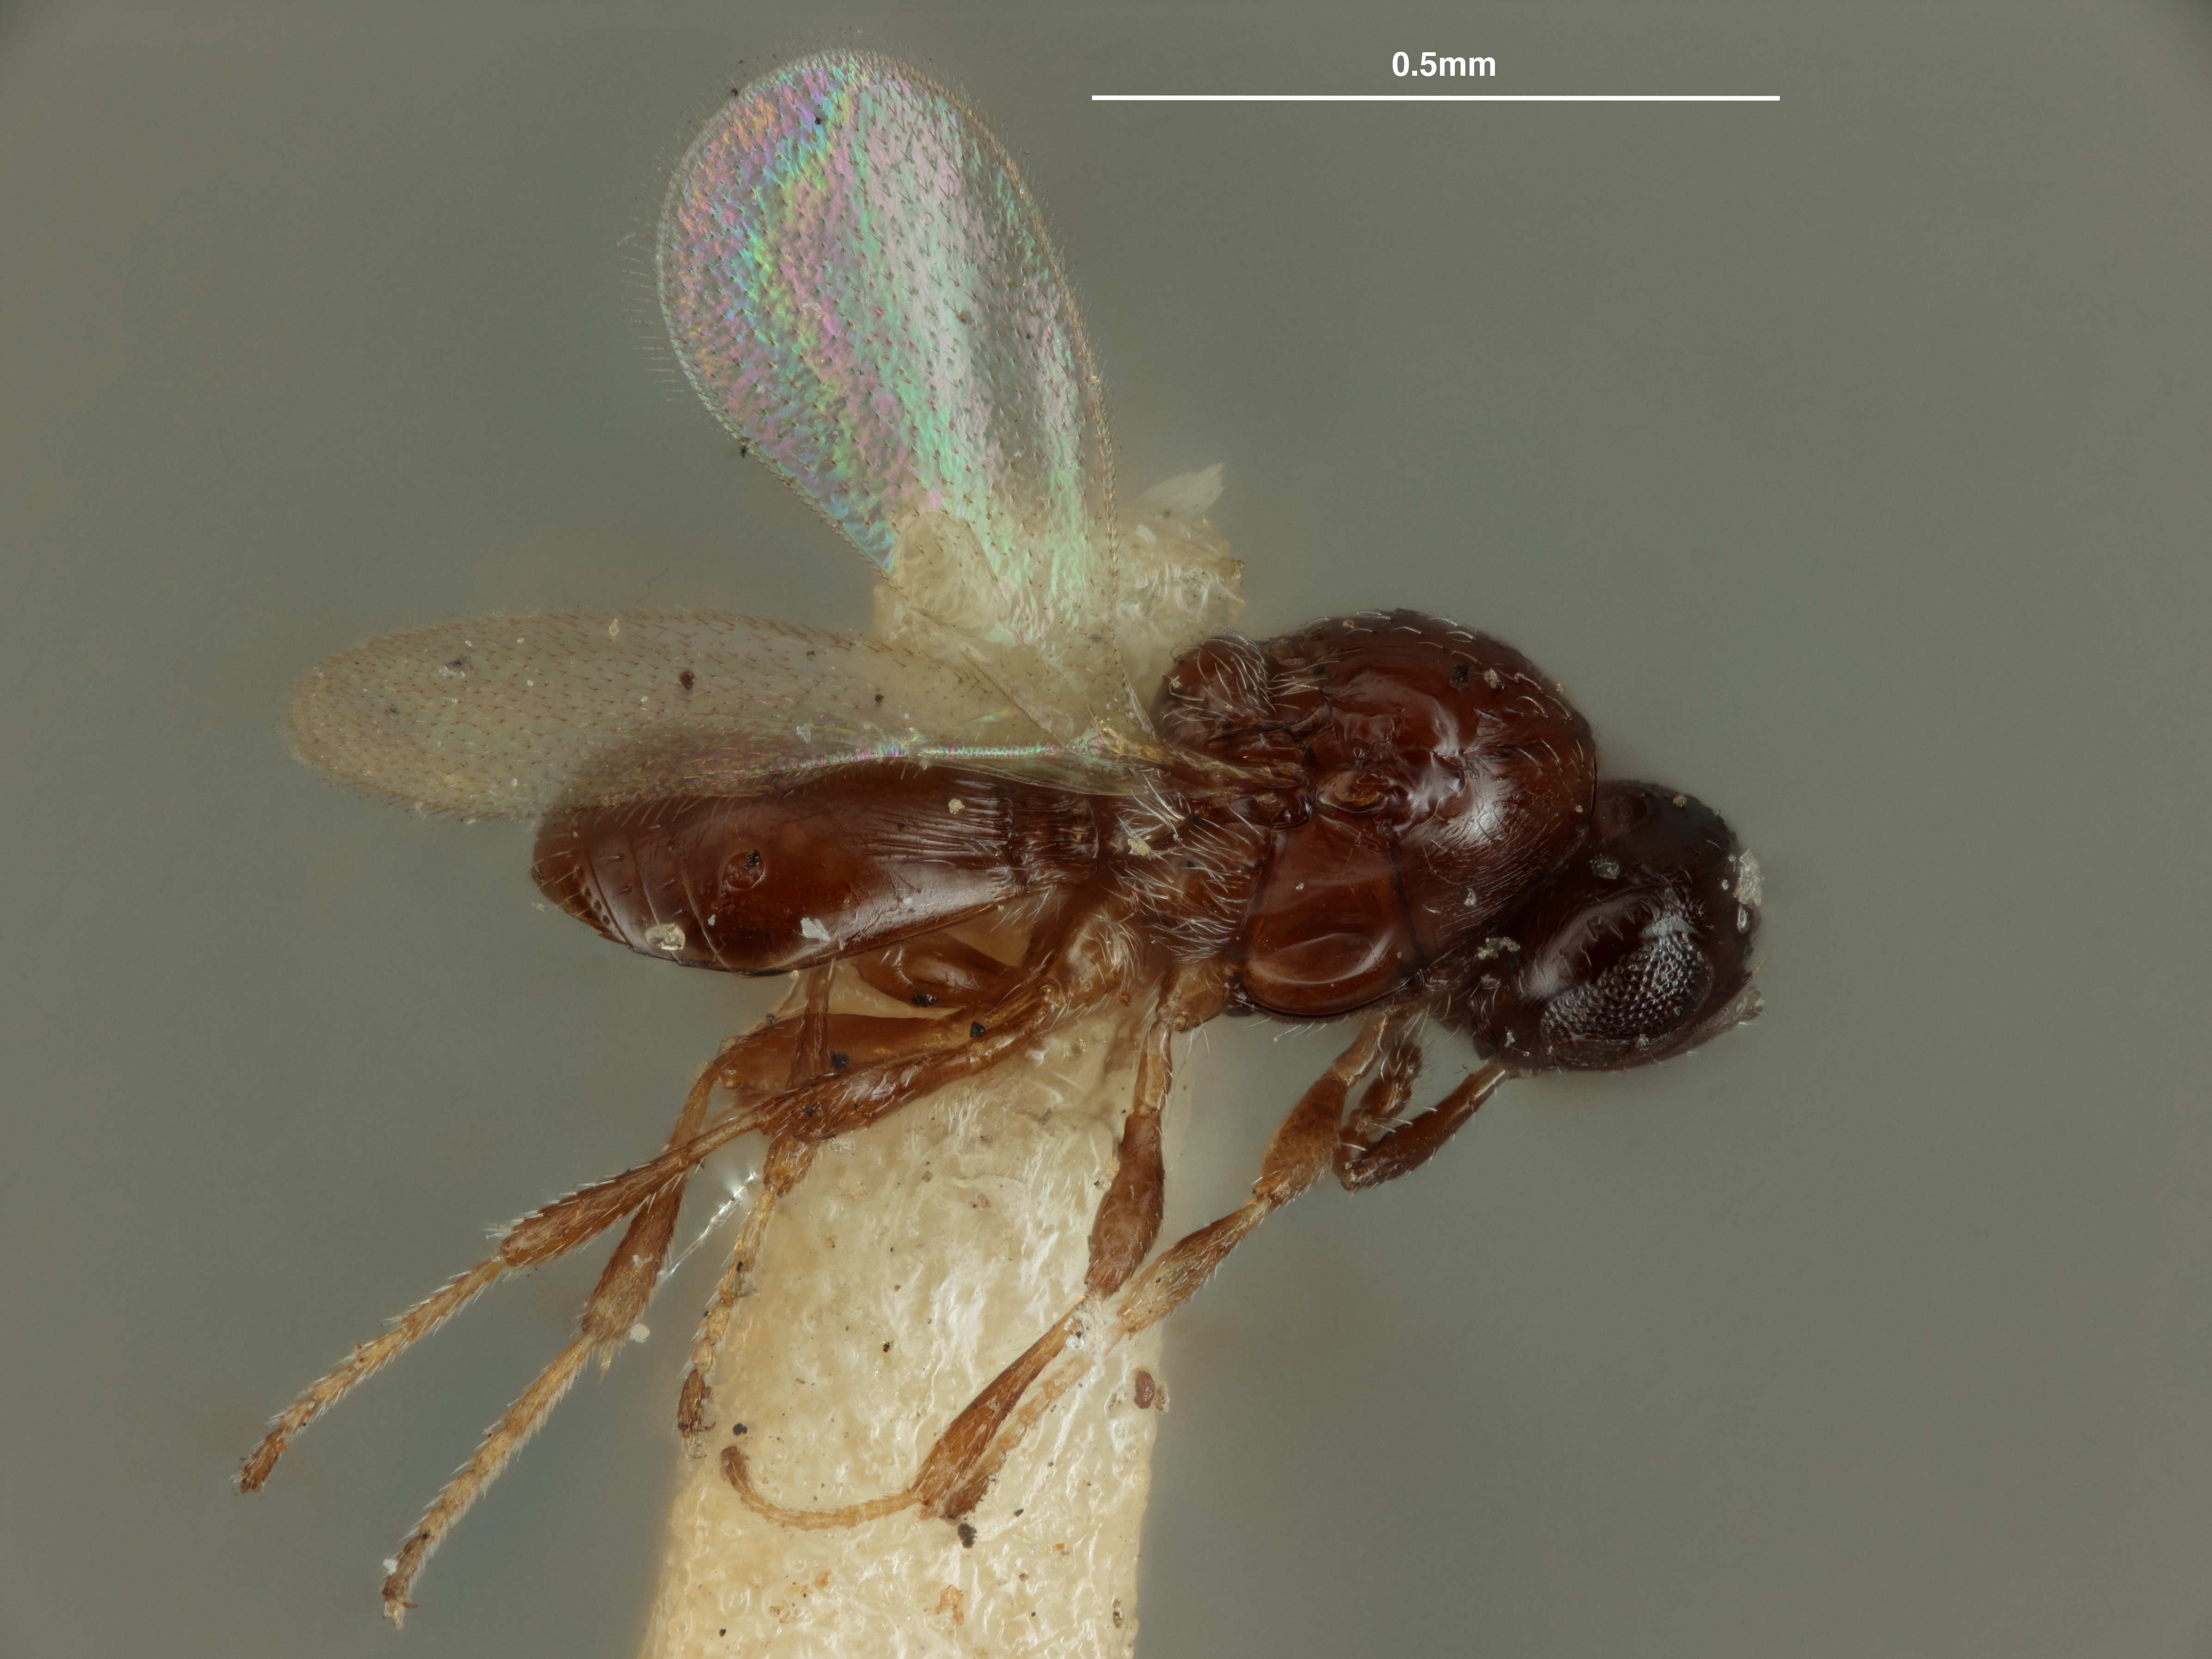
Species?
Polygnotus astericola
